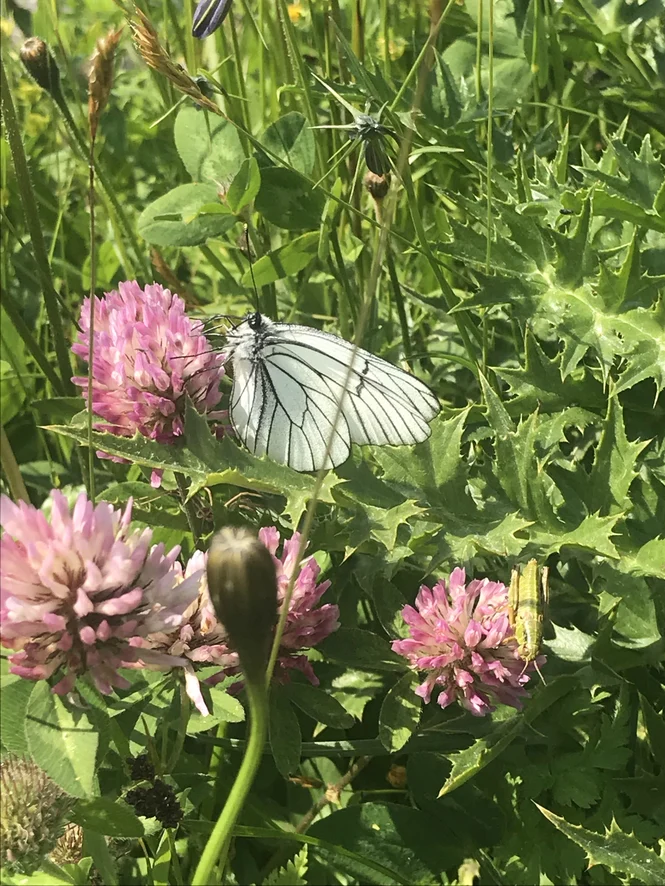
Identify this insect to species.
Aporia crataegi
